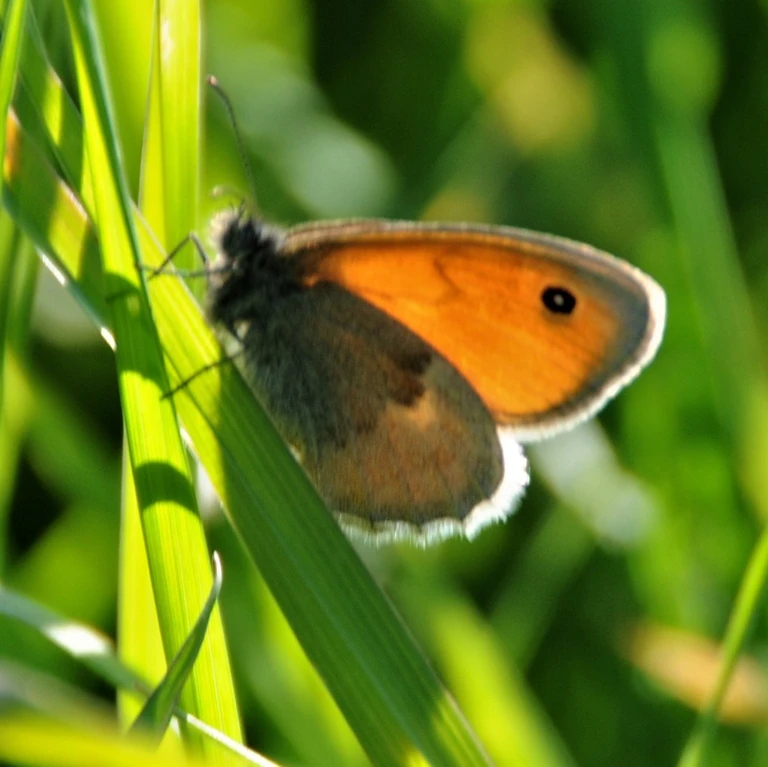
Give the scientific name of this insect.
Coenonympha pamphilus
